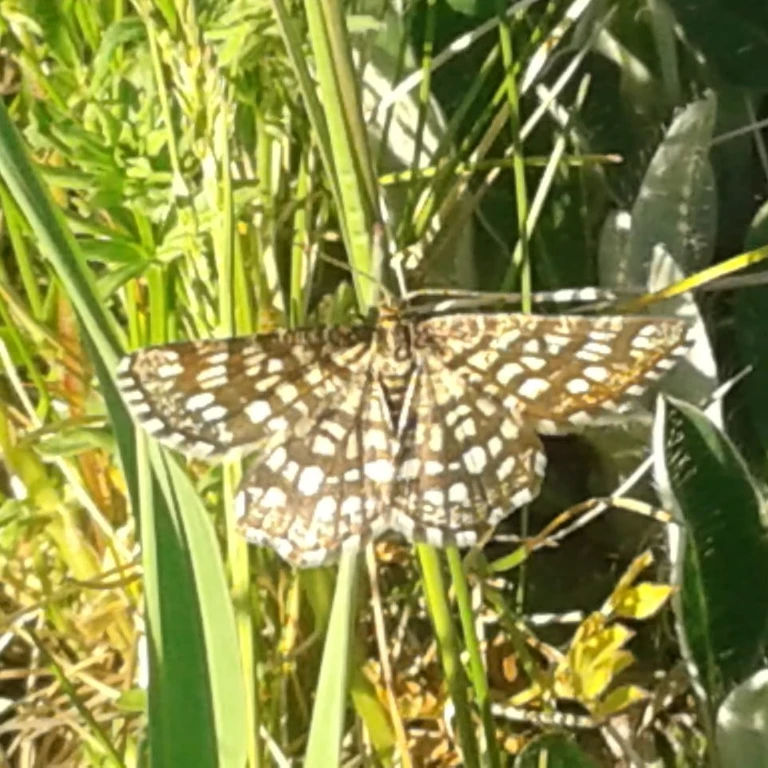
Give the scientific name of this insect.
Chiasmia clathrata
